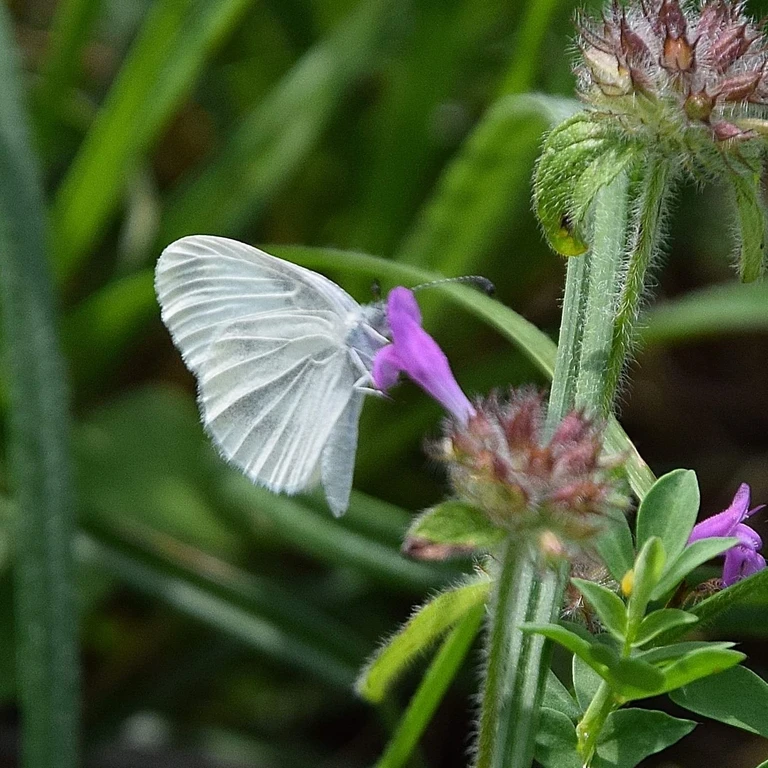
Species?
Leptidea sinapis/juvernica
